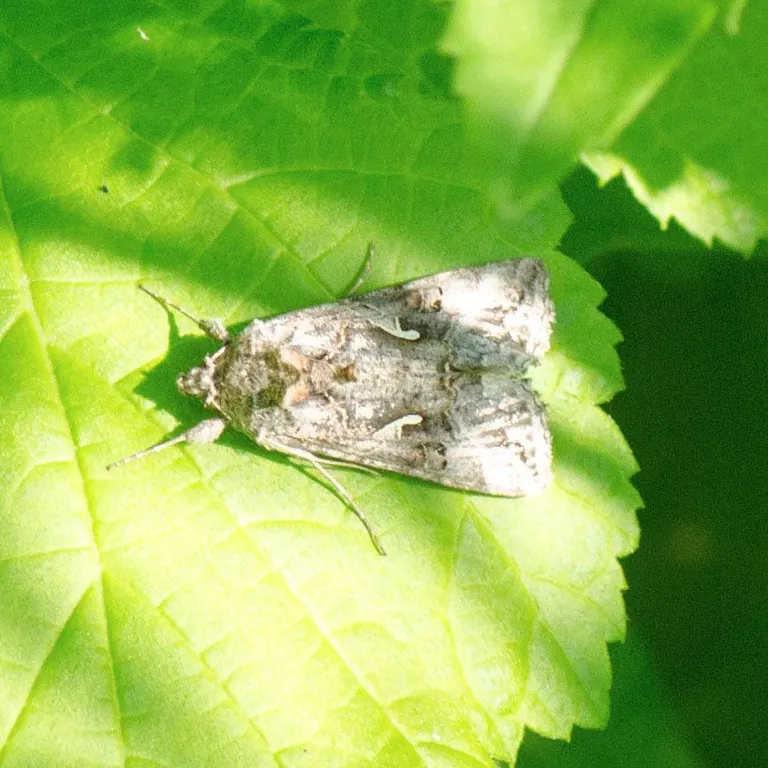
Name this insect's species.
Autographa gamma
